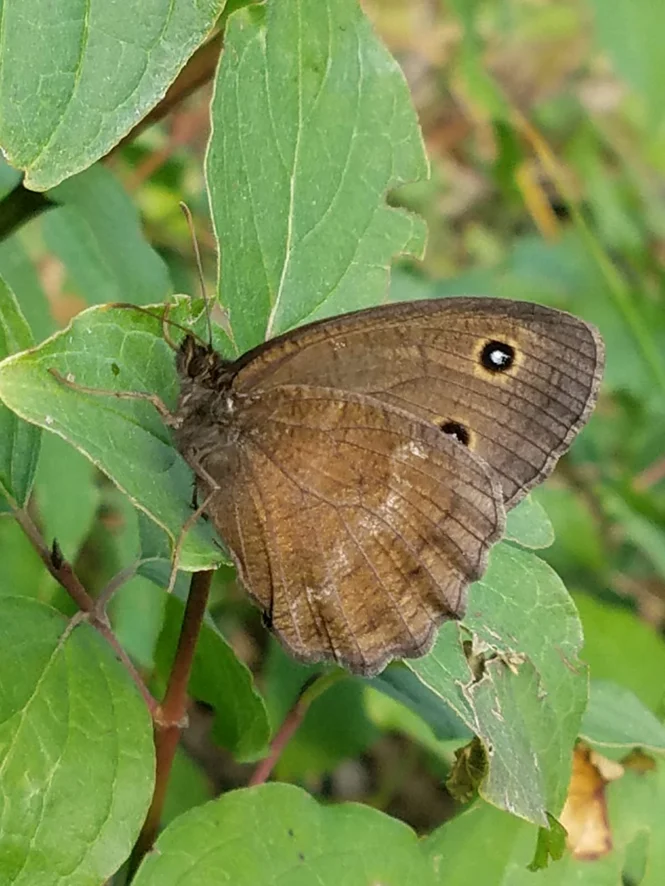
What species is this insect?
Minois dryas
